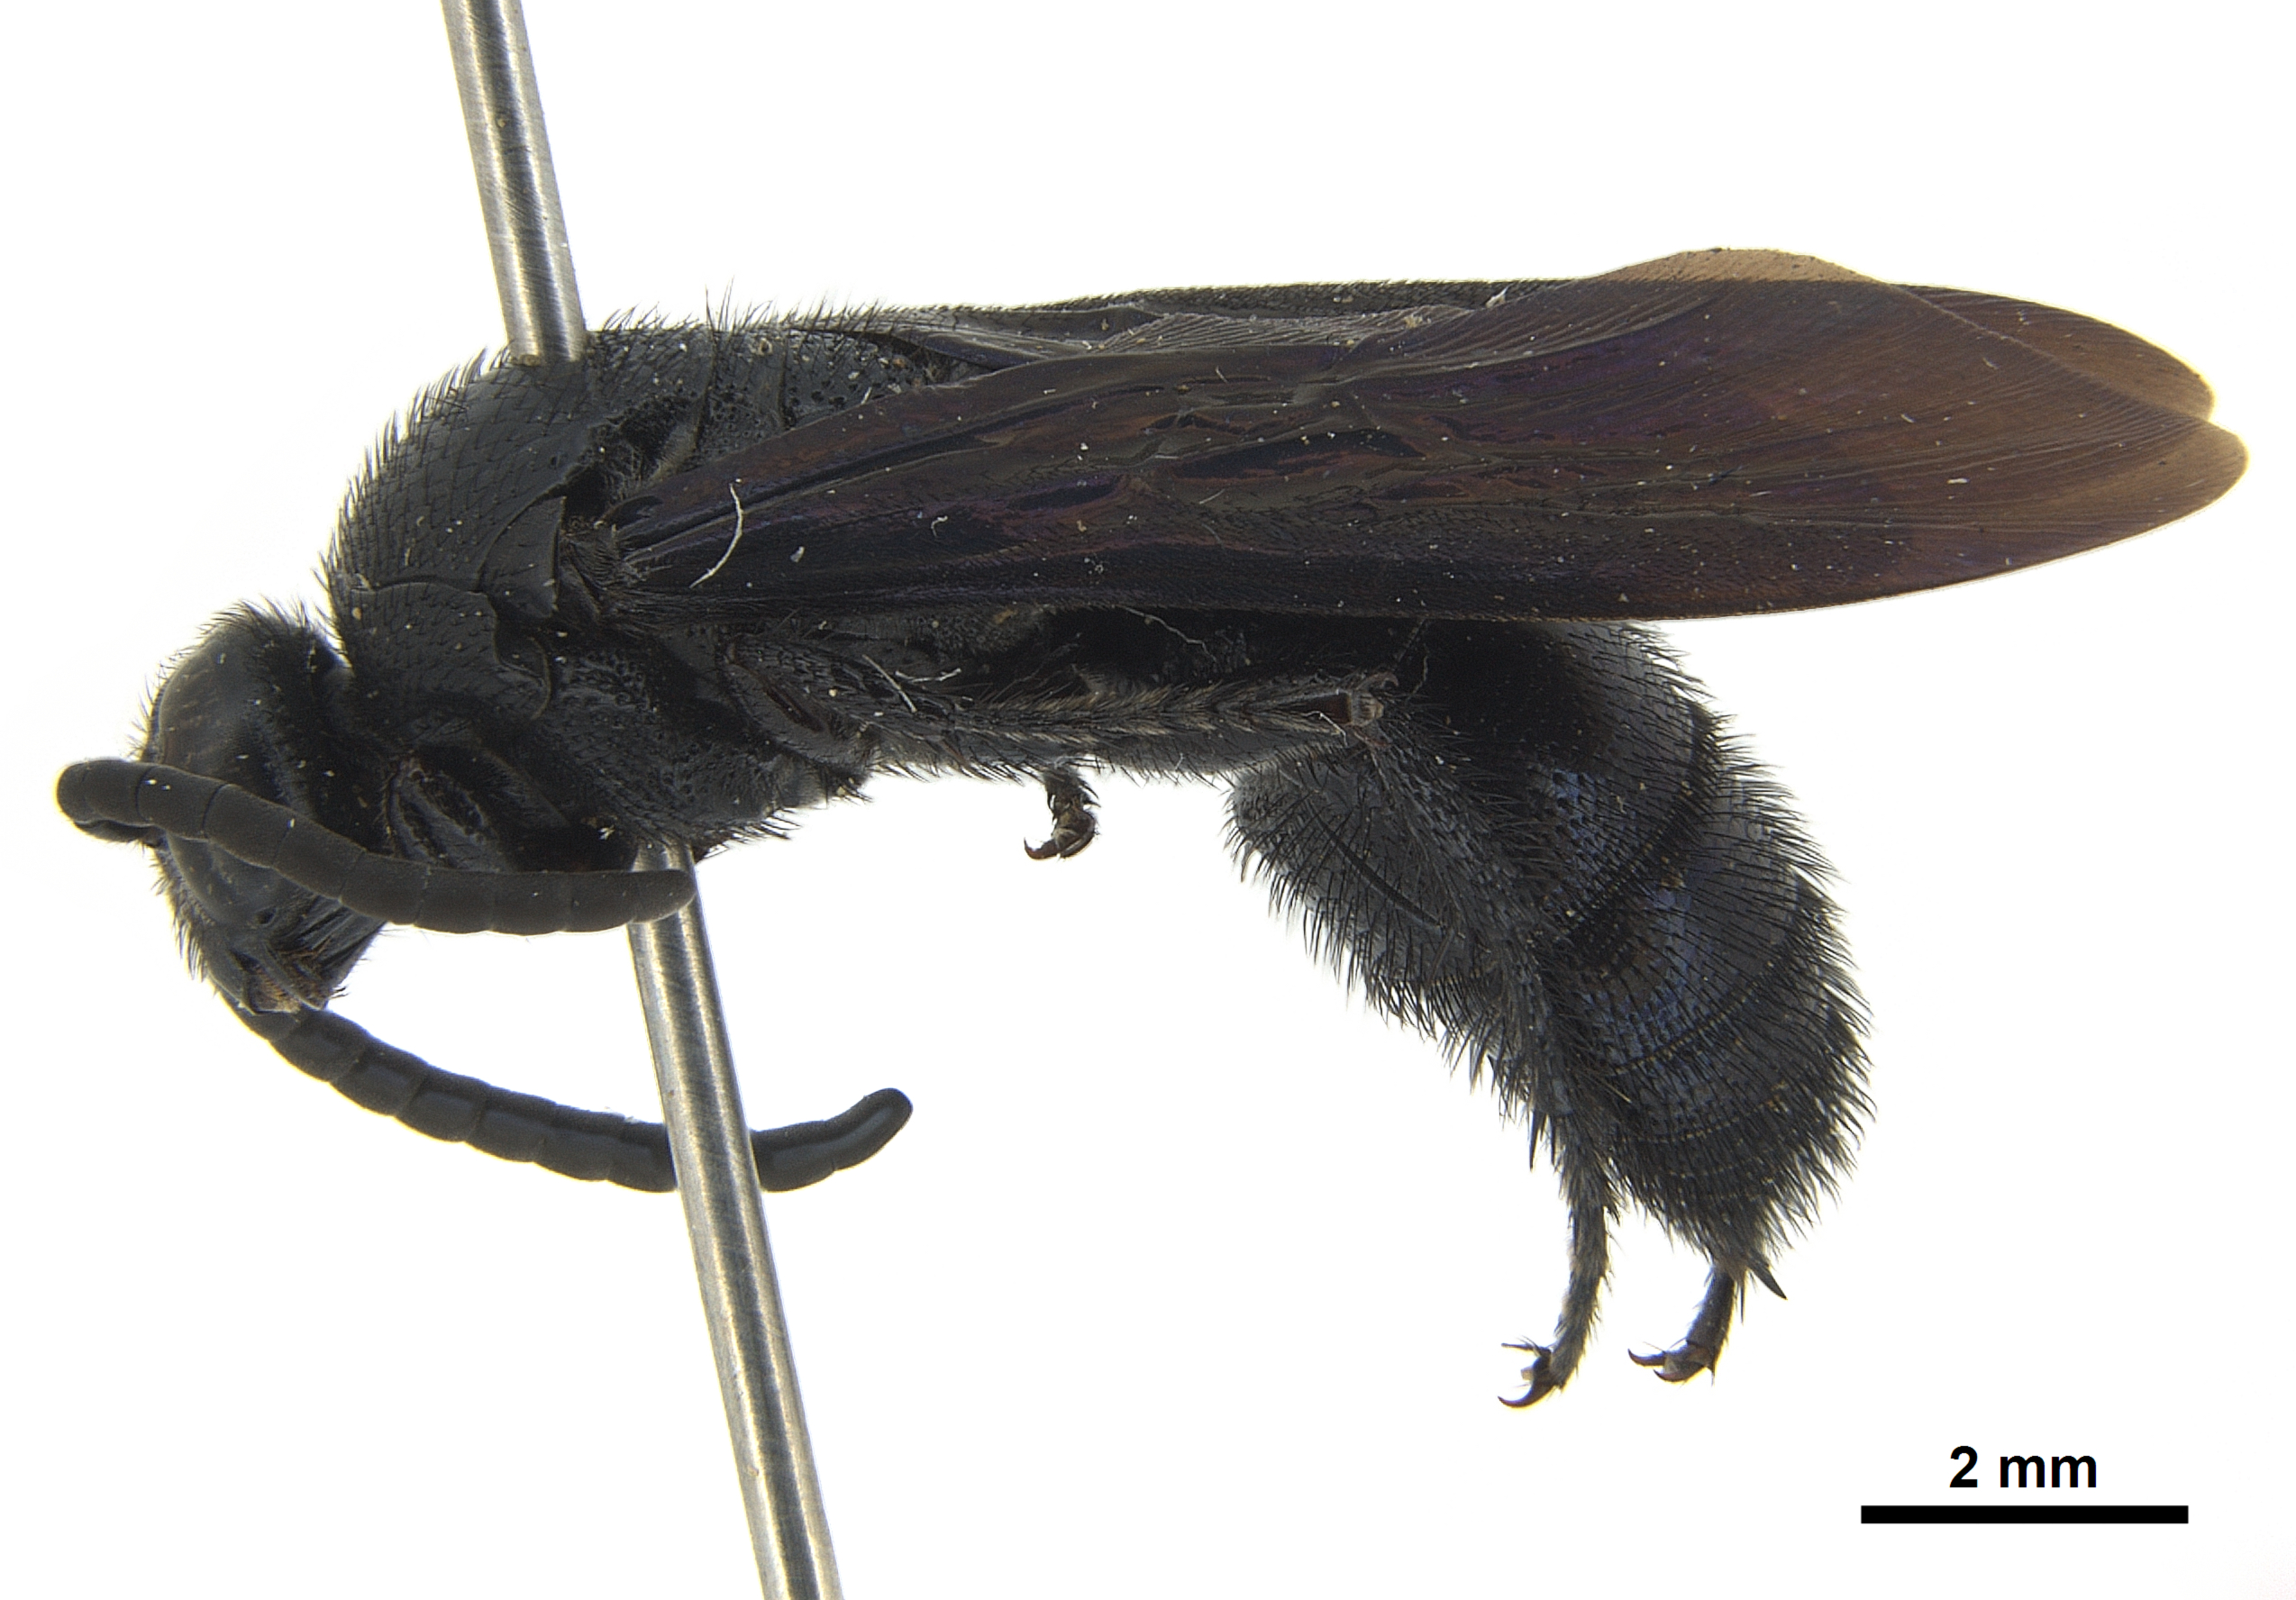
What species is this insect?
Australelis ignota (also Austroscolia ignota)
